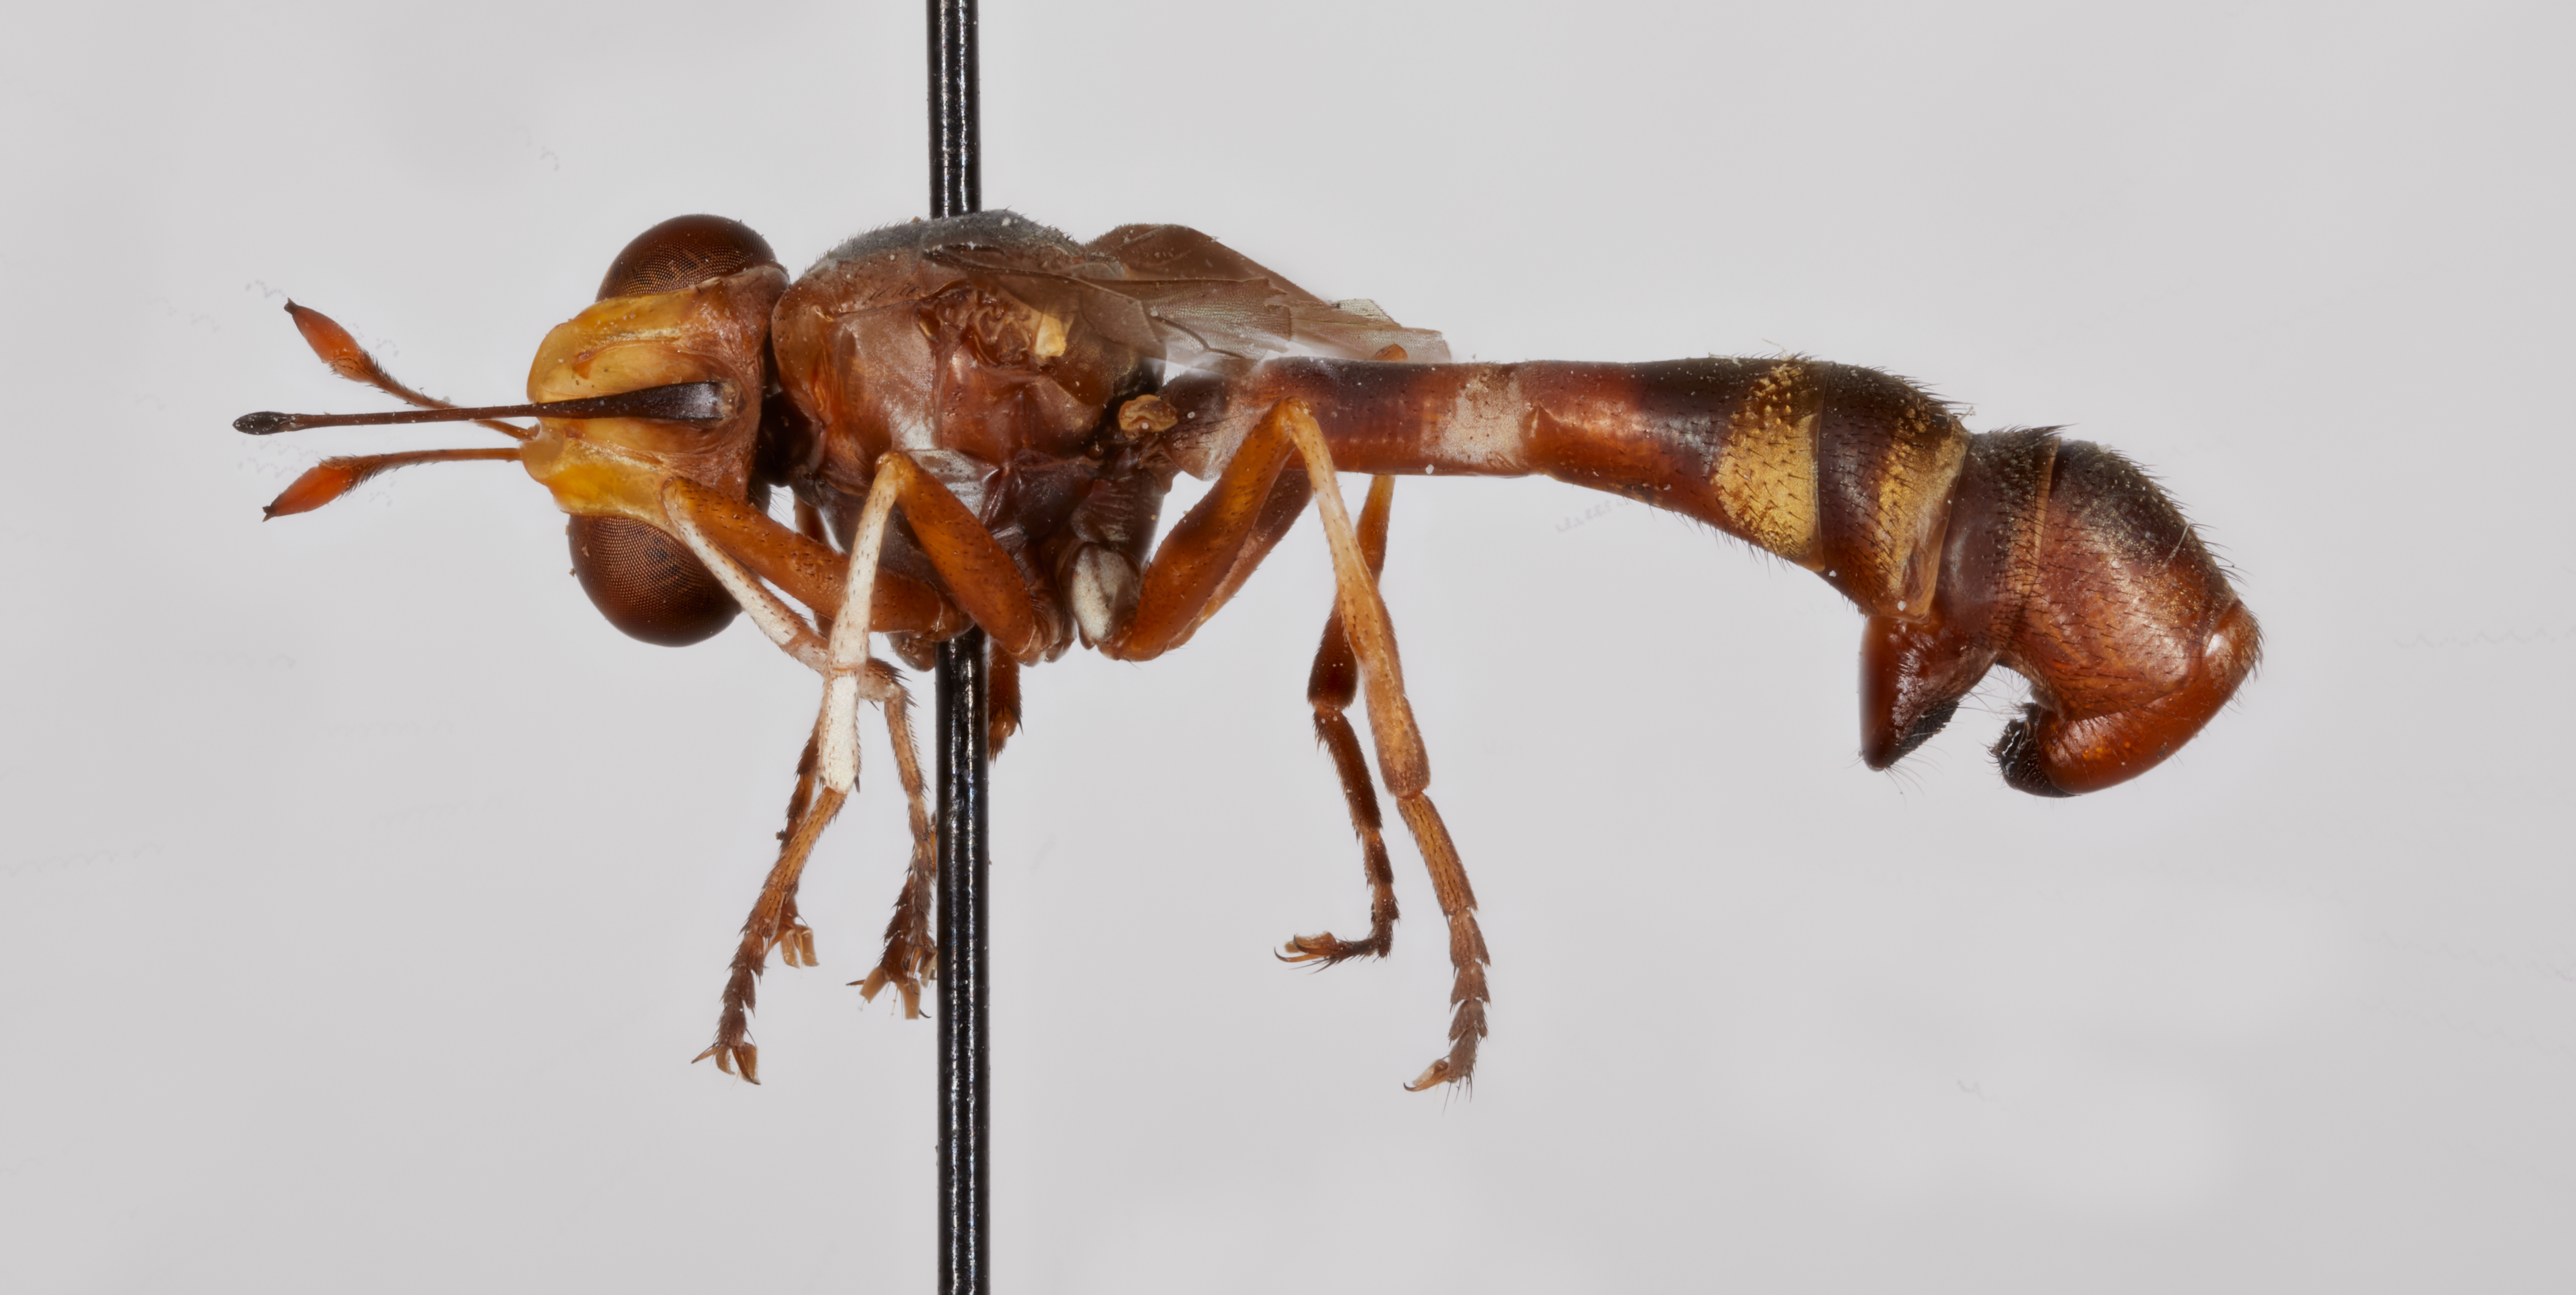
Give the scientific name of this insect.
Physocephala annulata
